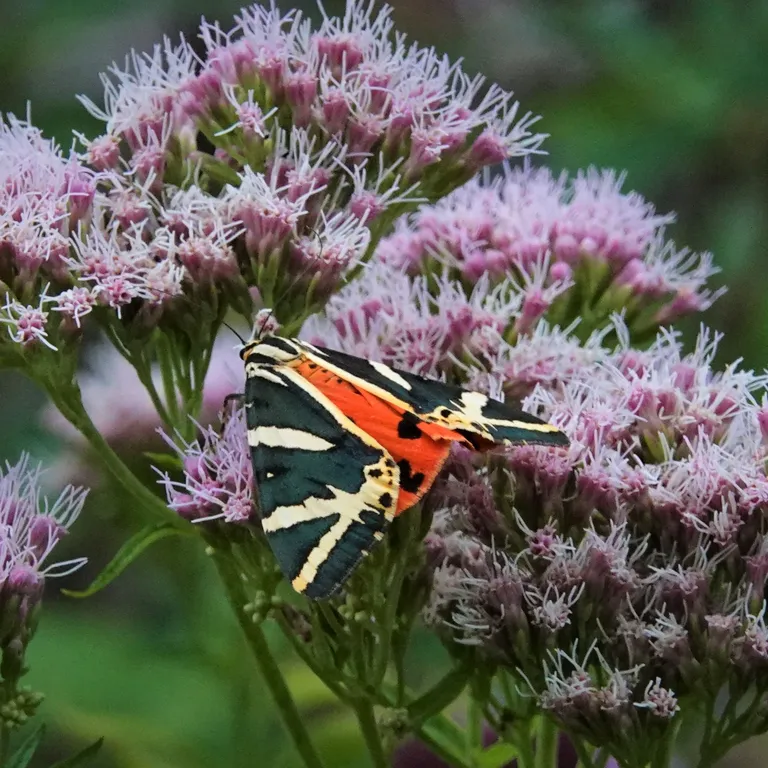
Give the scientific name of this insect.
Euplagia quadripunctaria
